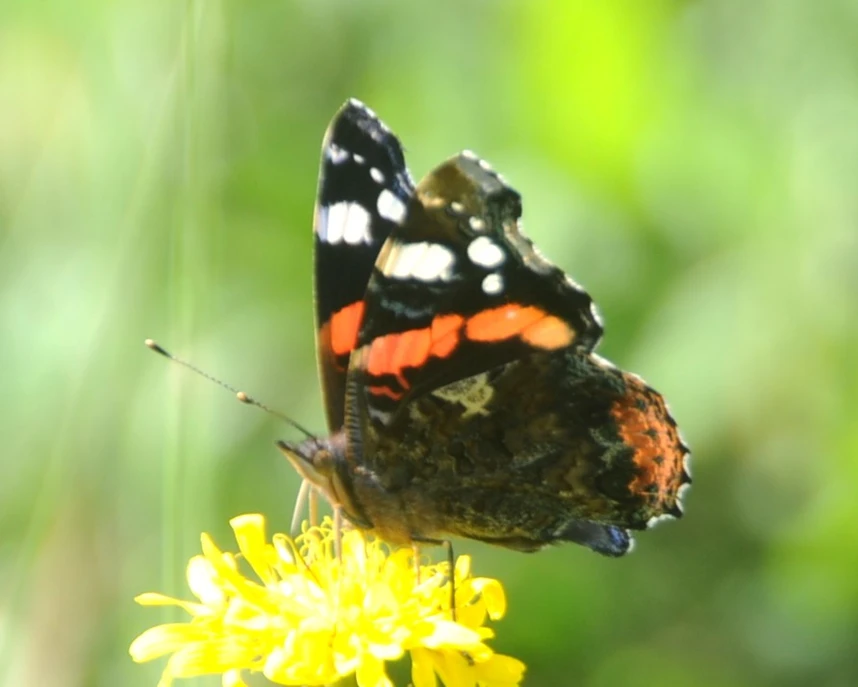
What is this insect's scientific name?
Vanessa atalanta
